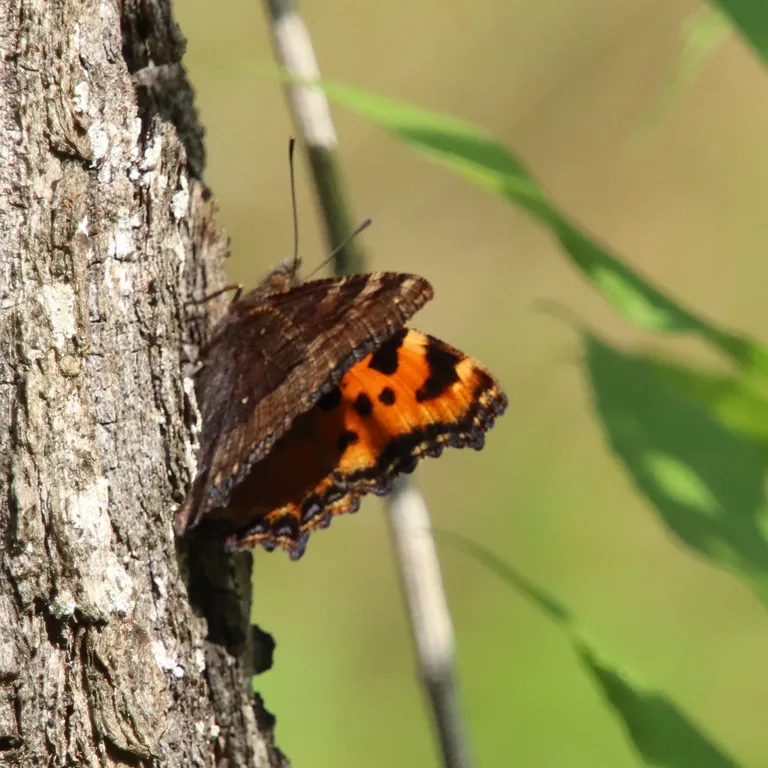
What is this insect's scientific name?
Nymphalis polychloros
